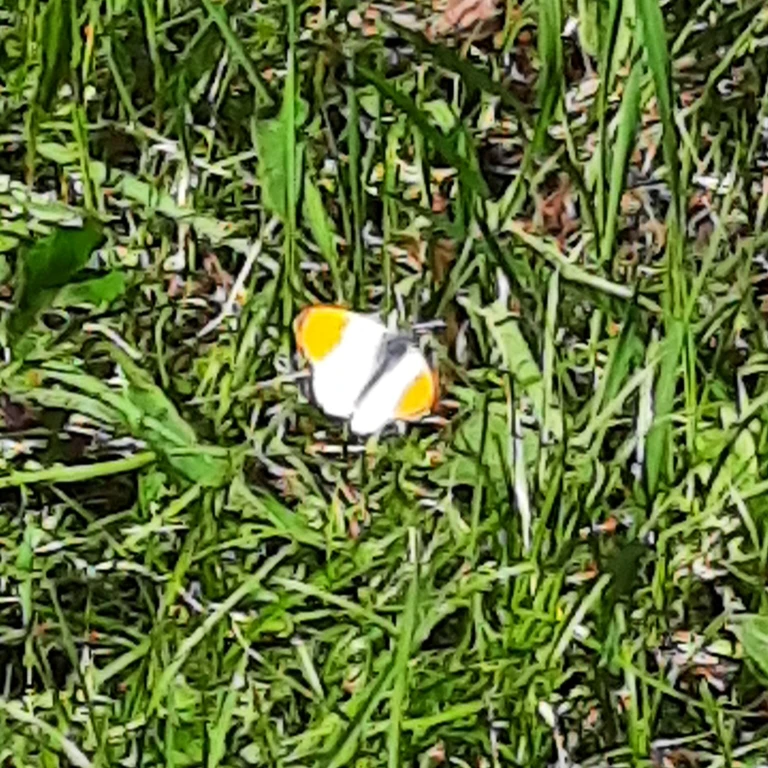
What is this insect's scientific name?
Anthocharis cardamines
